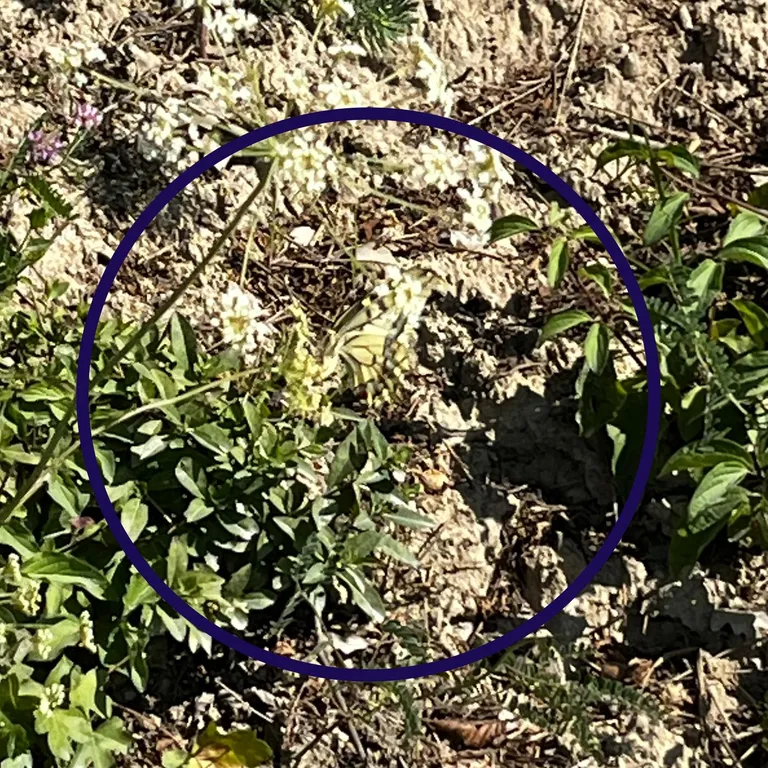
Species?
Papilio machaon
